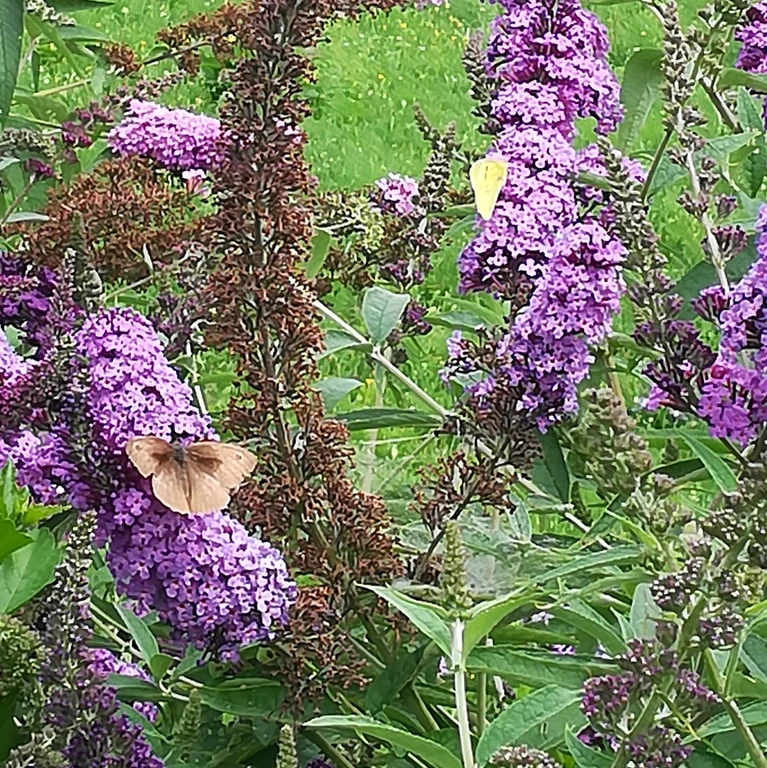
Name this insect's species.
Maniola jurtina
